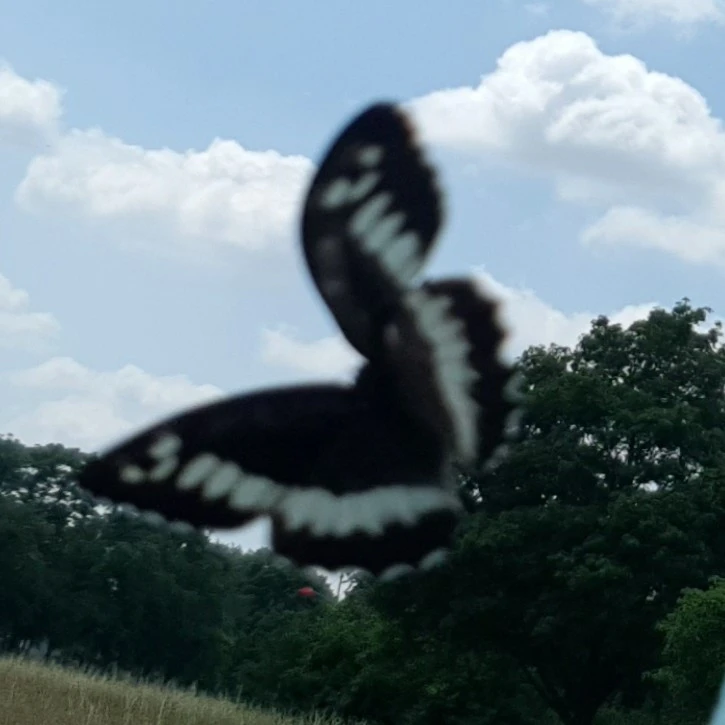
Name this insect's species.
Brintesia circe
